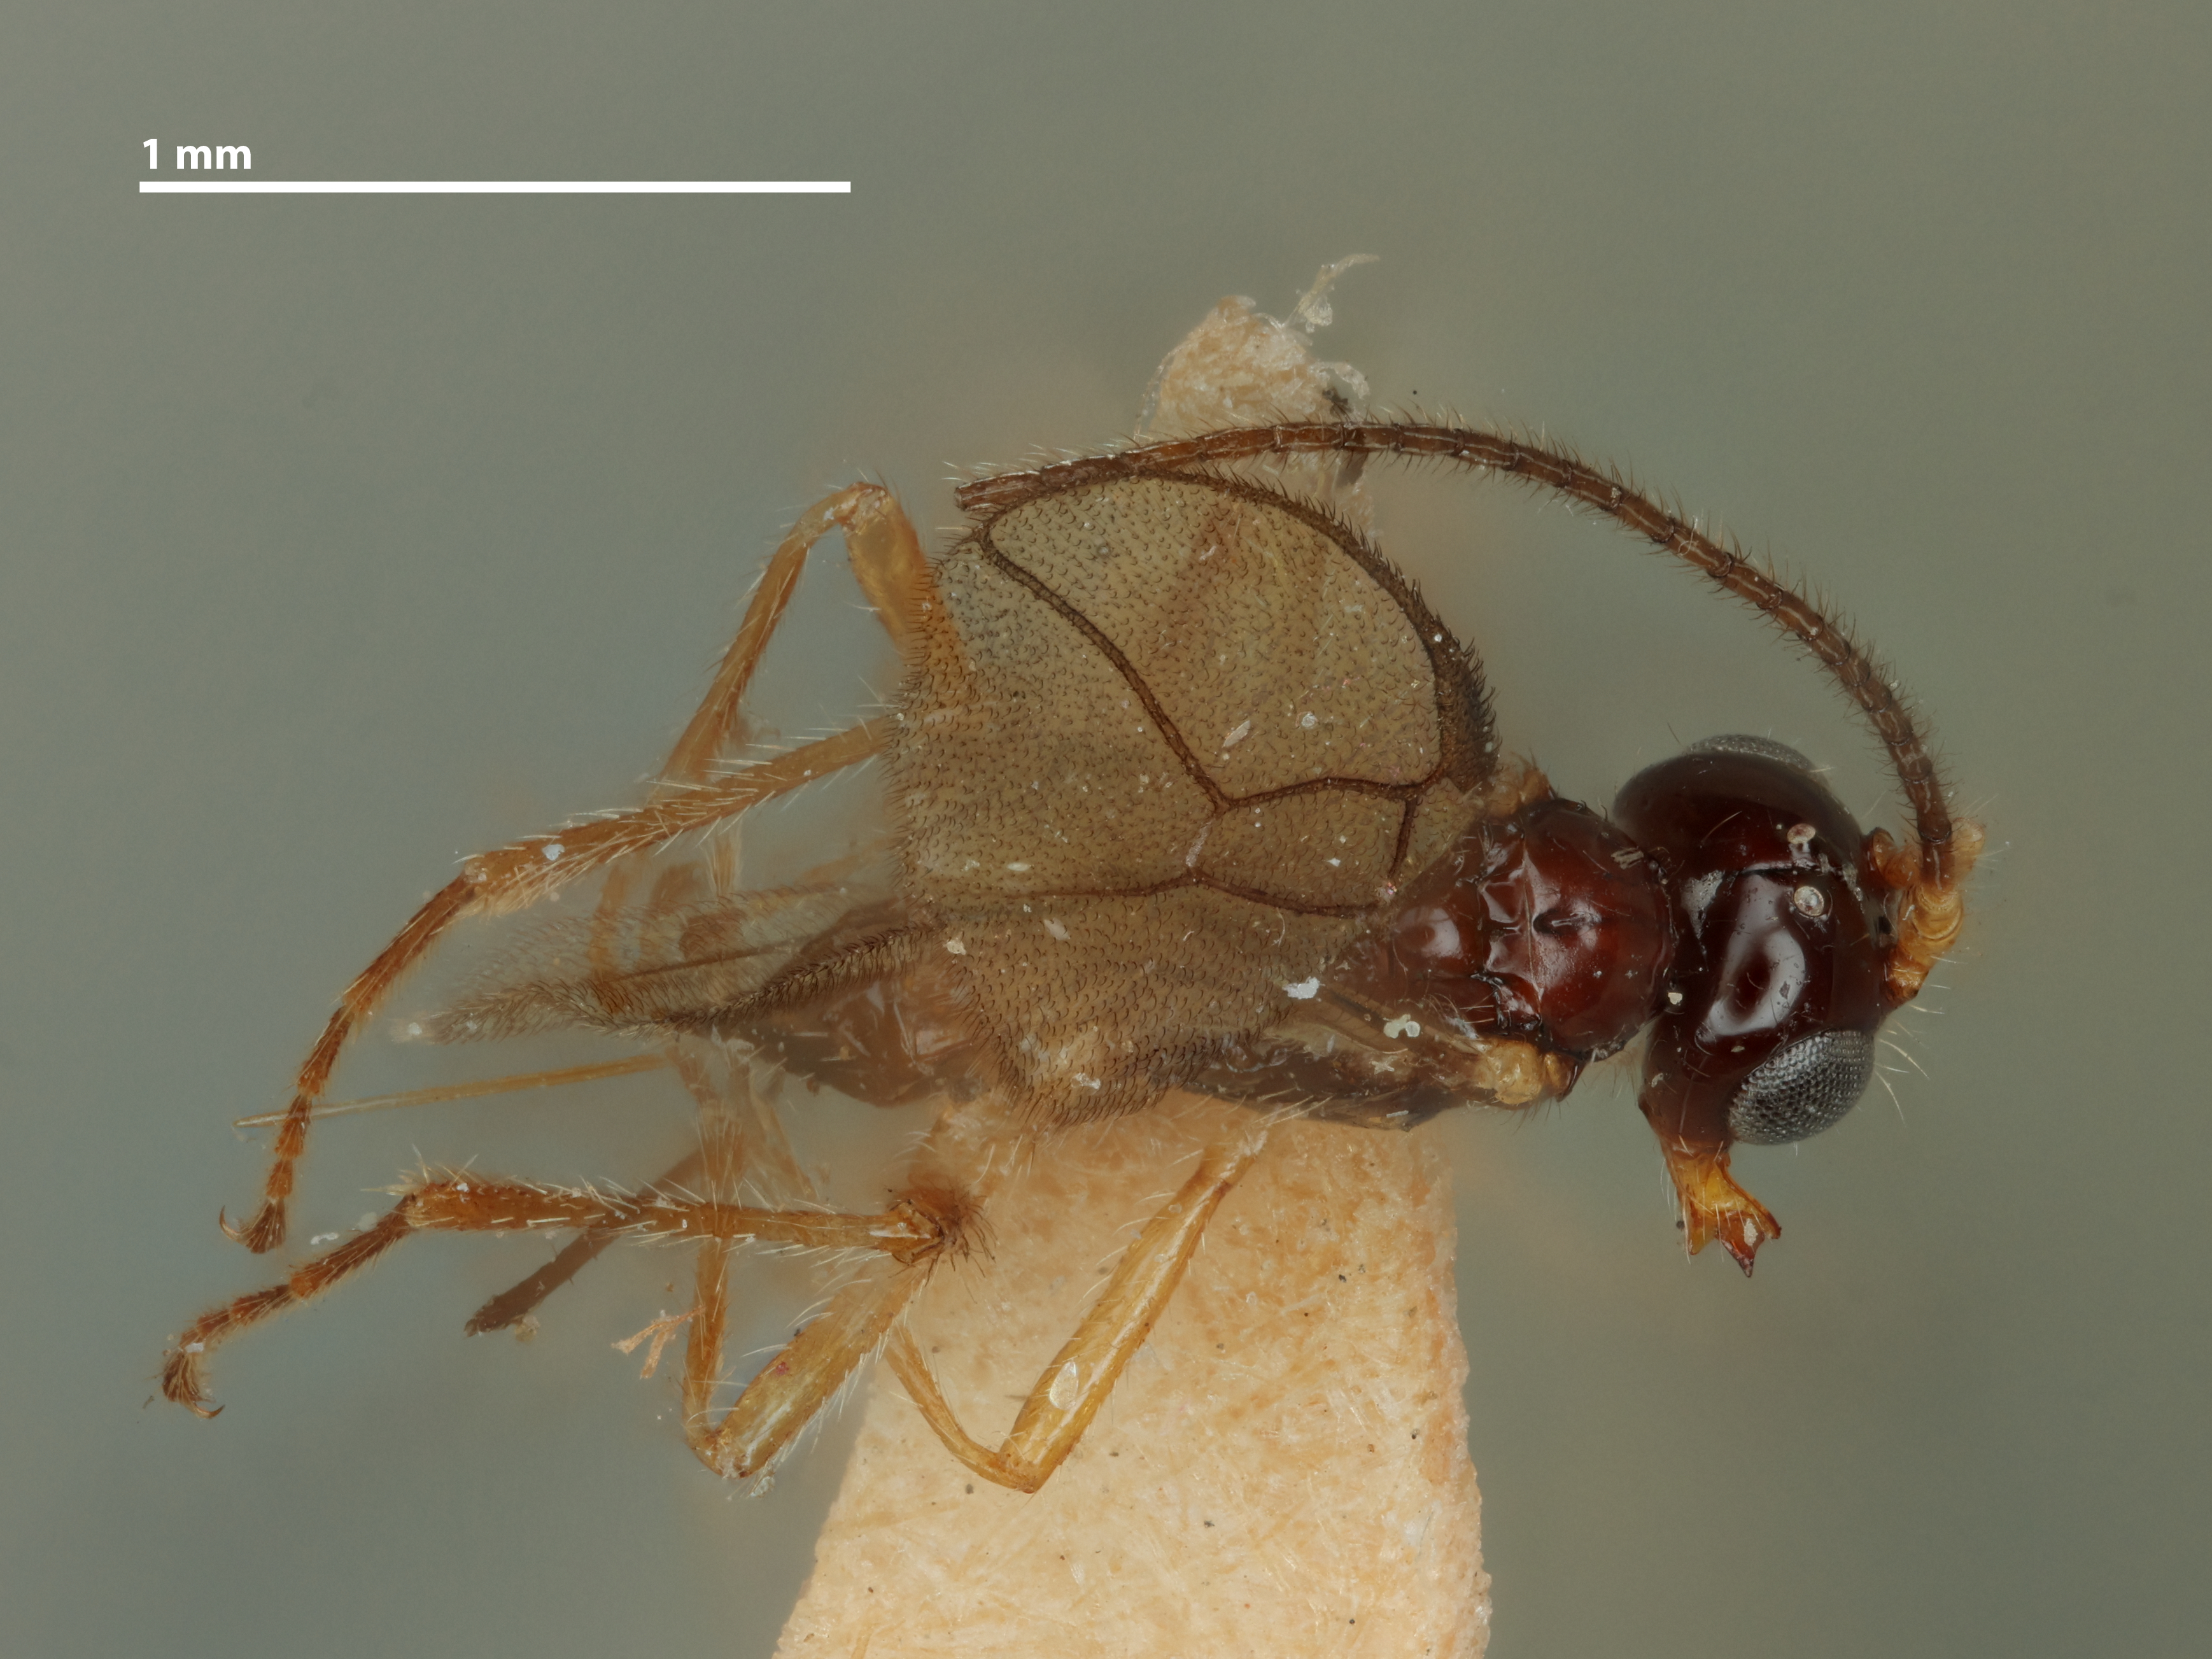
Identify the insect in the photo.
Phaenocarpa divisa
